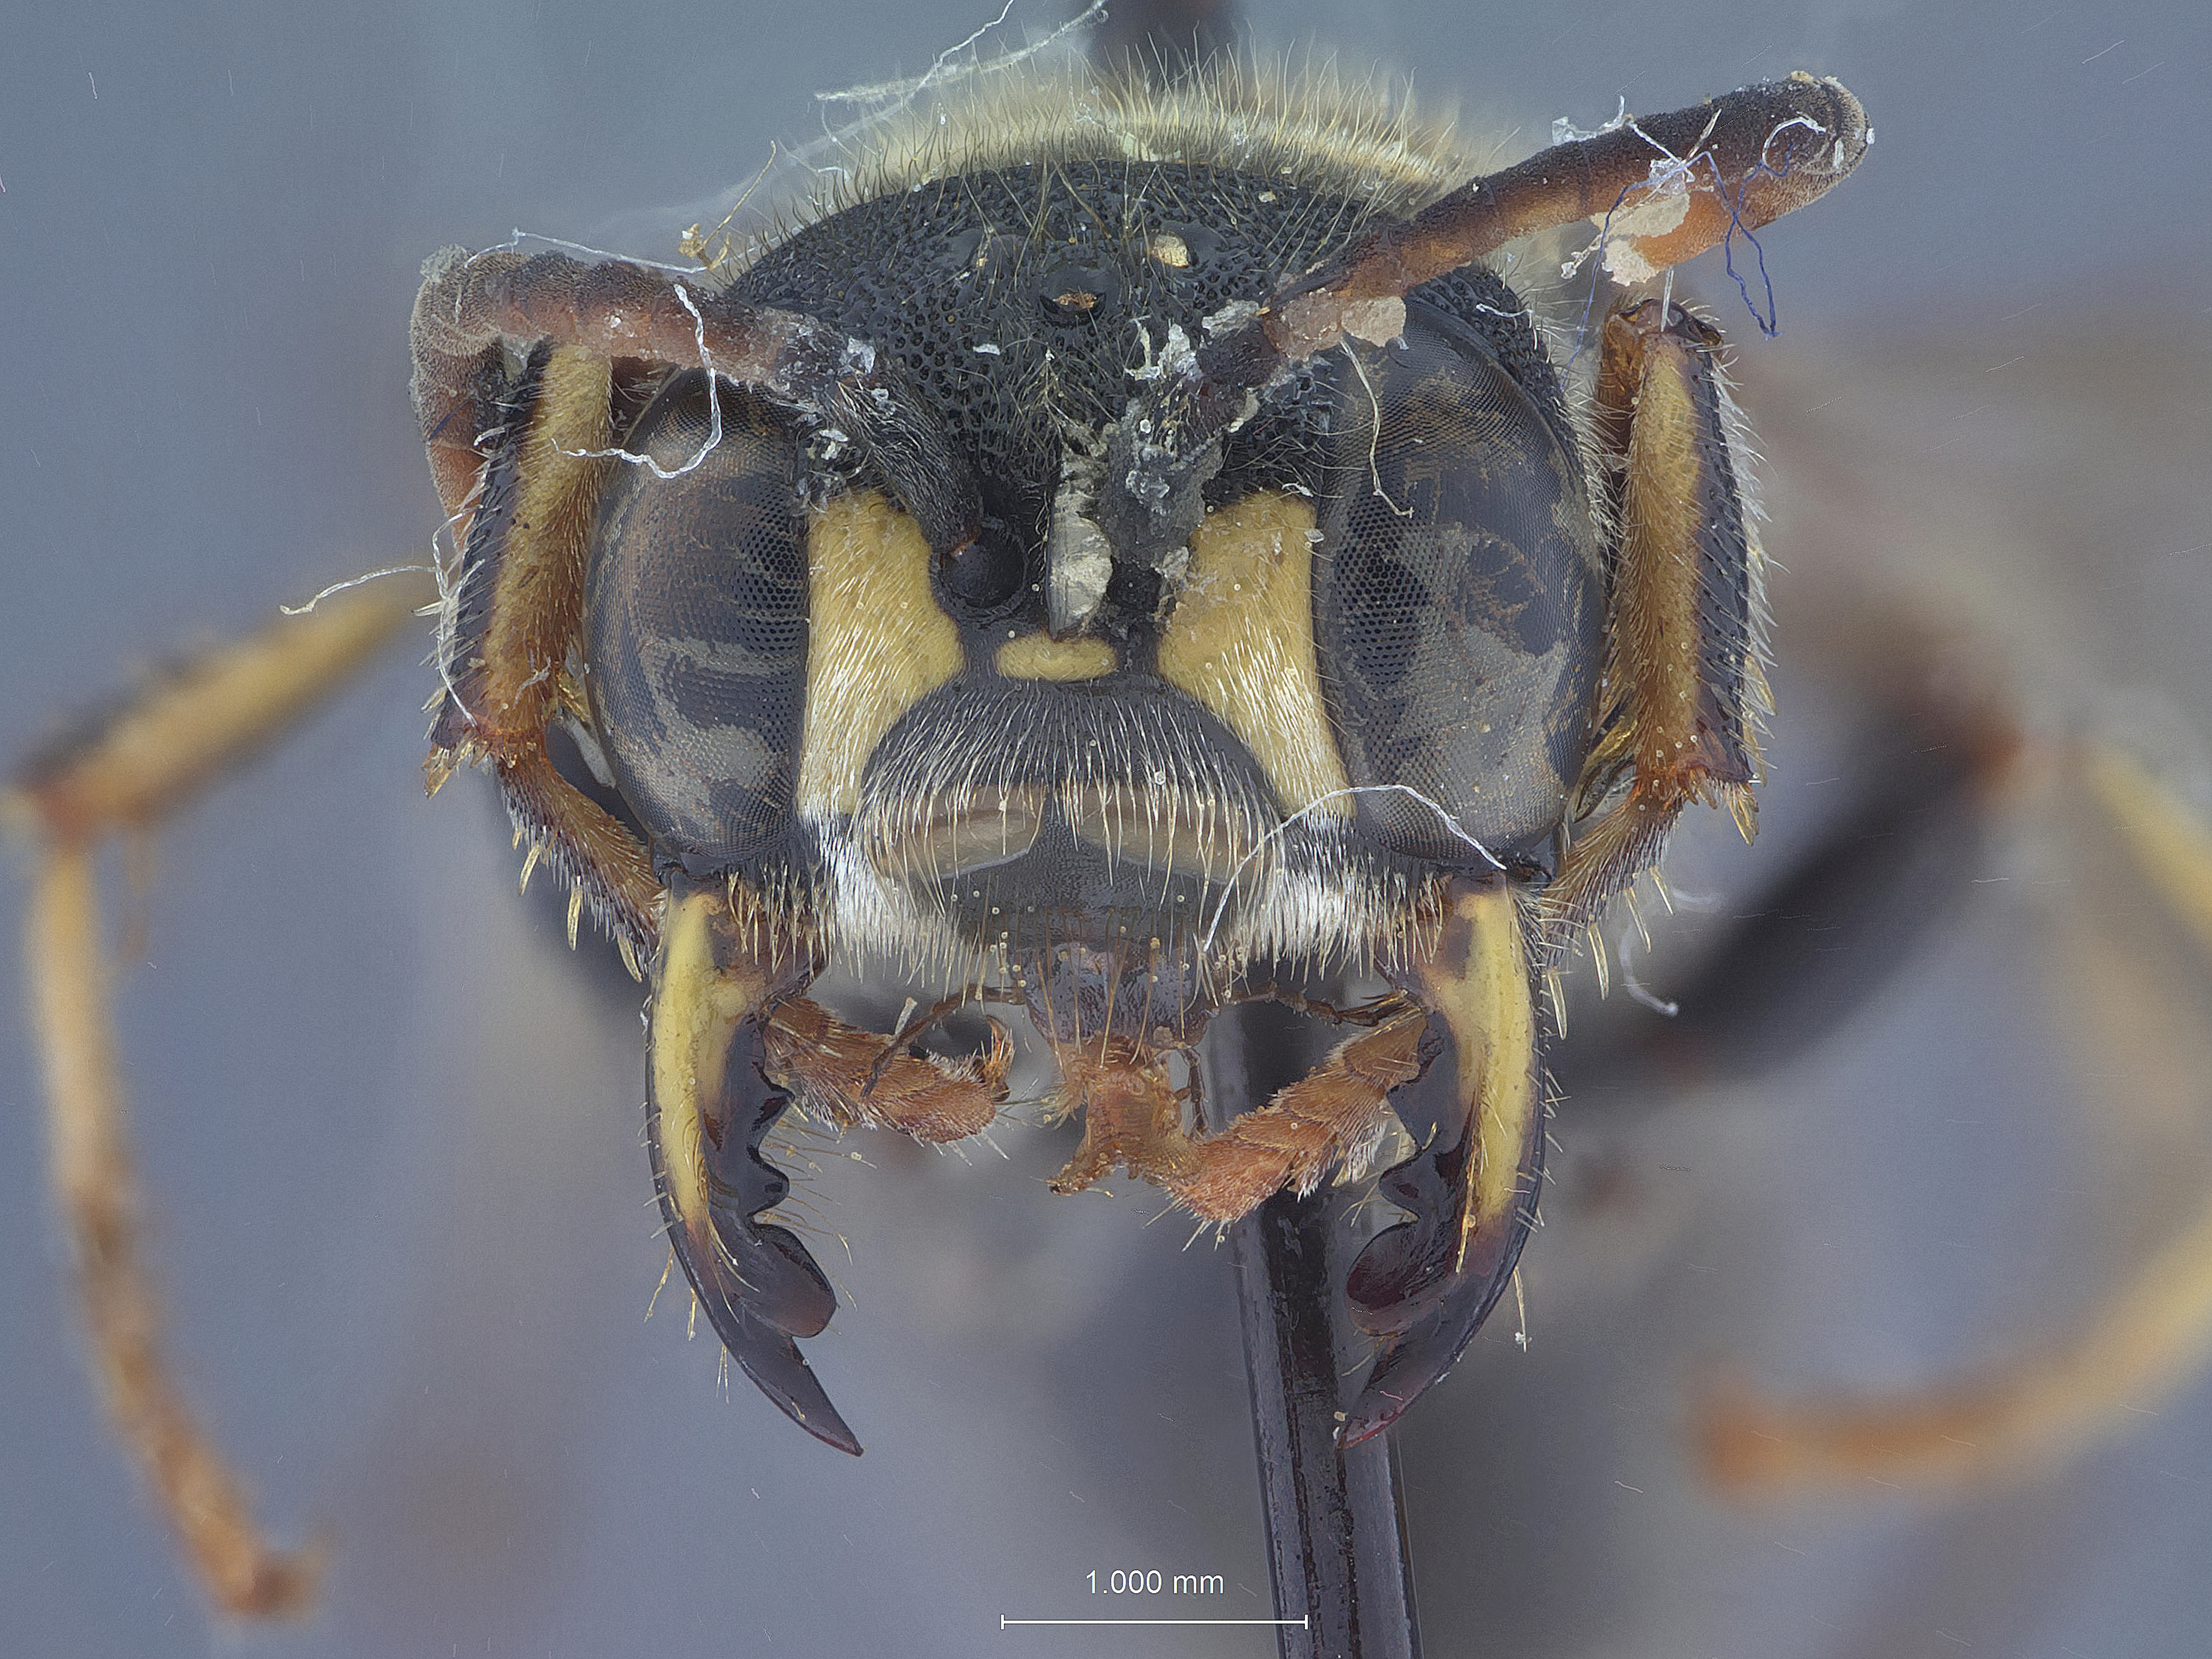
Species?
Cerceris costrica
